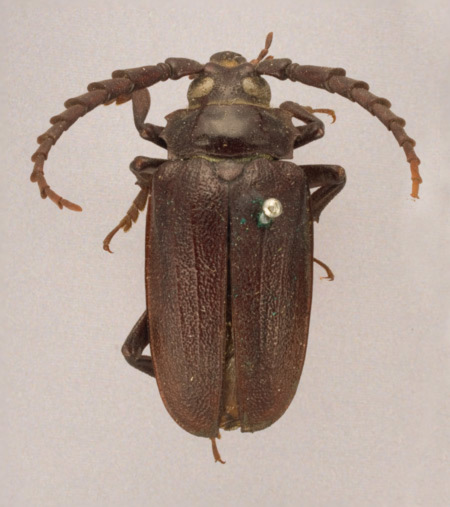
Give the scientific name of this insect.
Prionus oblongus (also Prionus laticollis)
